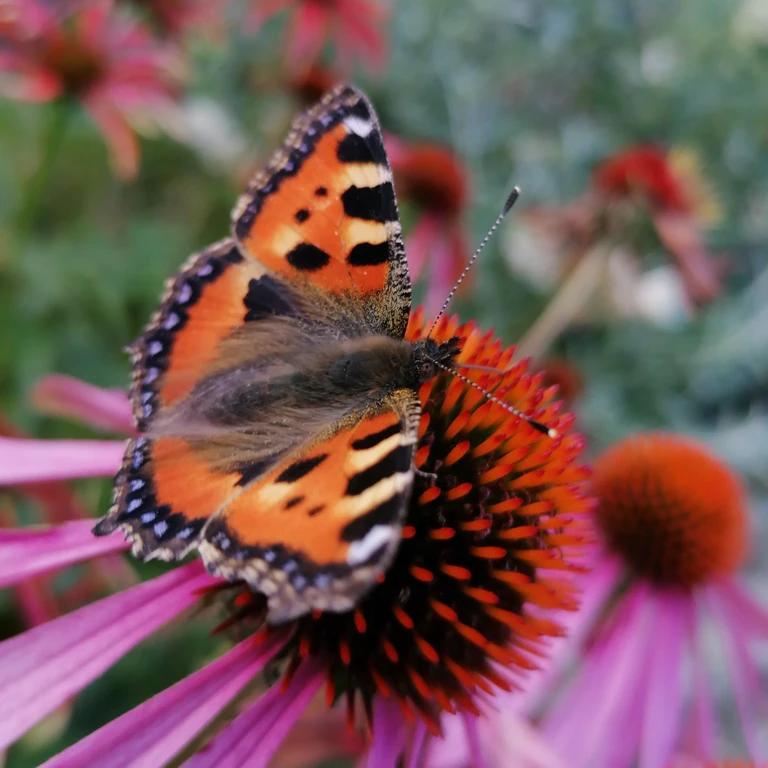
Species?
Aglais urticae
